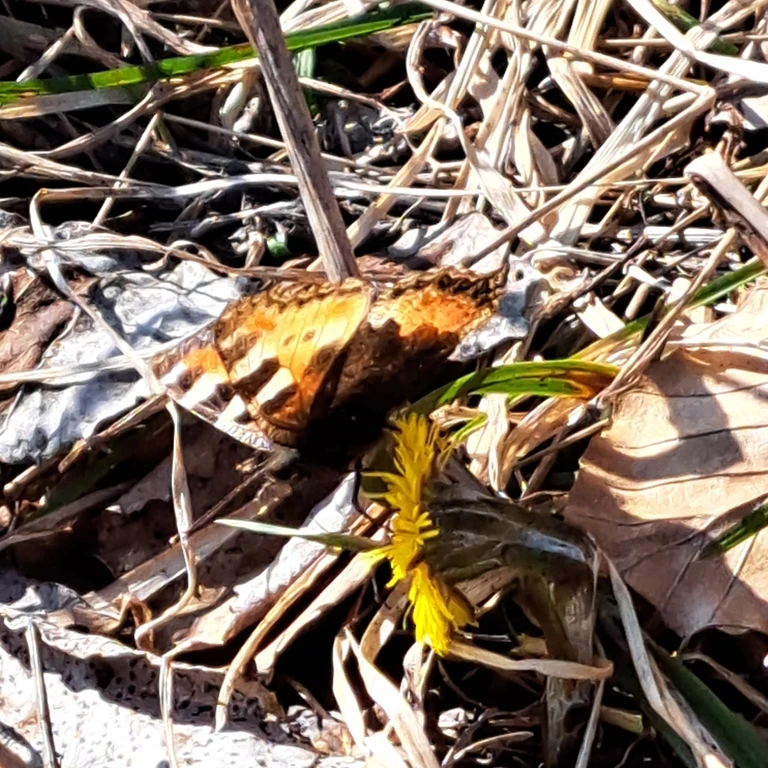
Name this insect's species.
Aglais urticae
